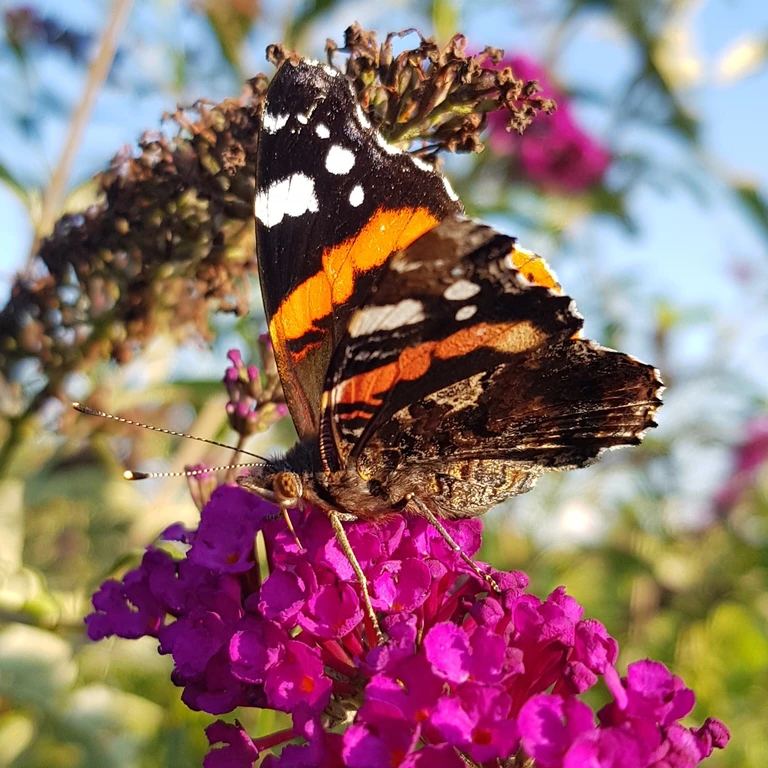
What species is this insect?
Vanessa atalanta
